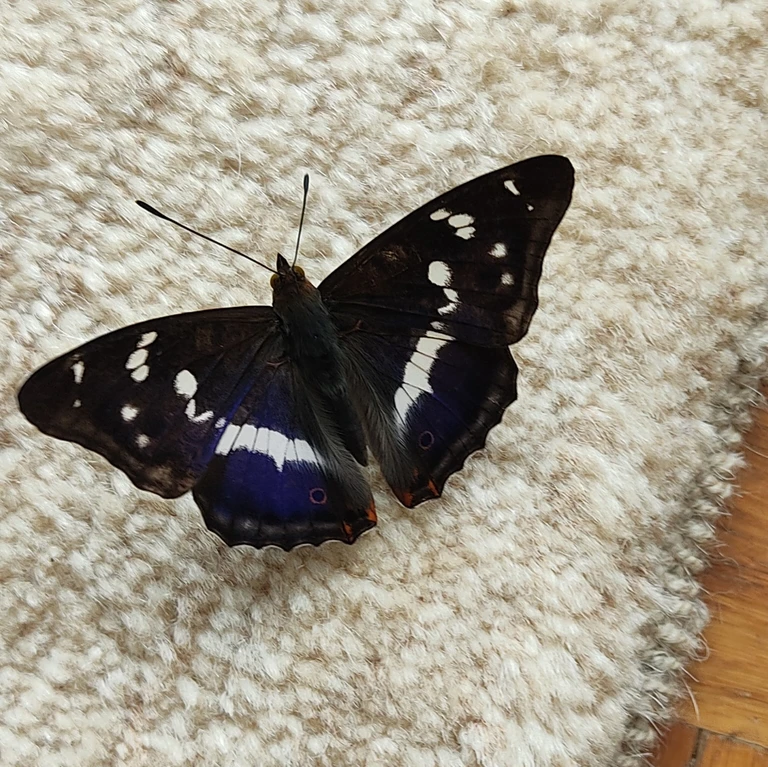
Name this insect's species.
Apatura iris
